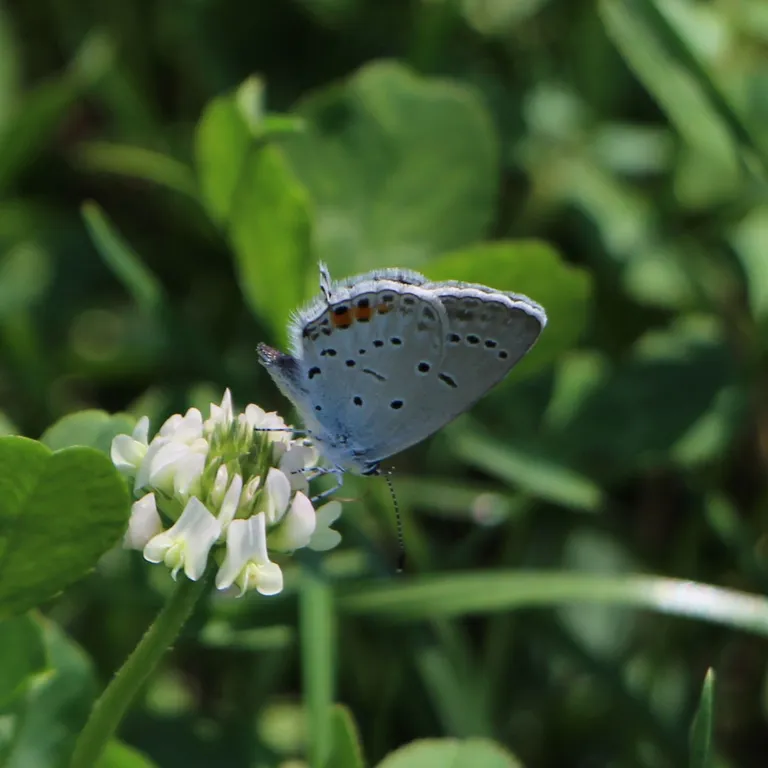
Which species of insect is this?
Cupido argiades (also Elkalyce argiades)
